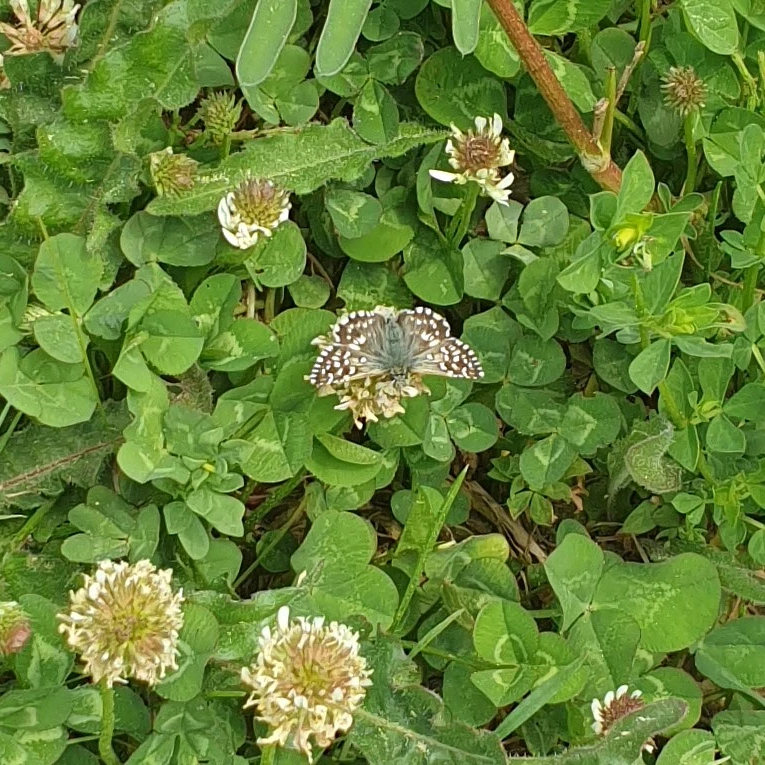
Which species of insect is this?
Pyrgus malvae
